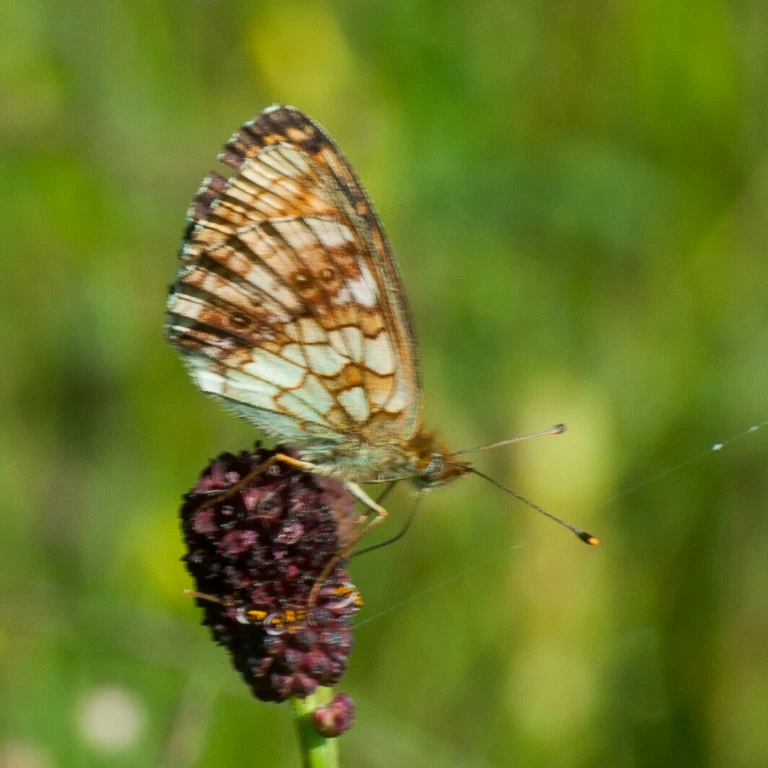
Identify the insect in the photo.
Brenthis ino
